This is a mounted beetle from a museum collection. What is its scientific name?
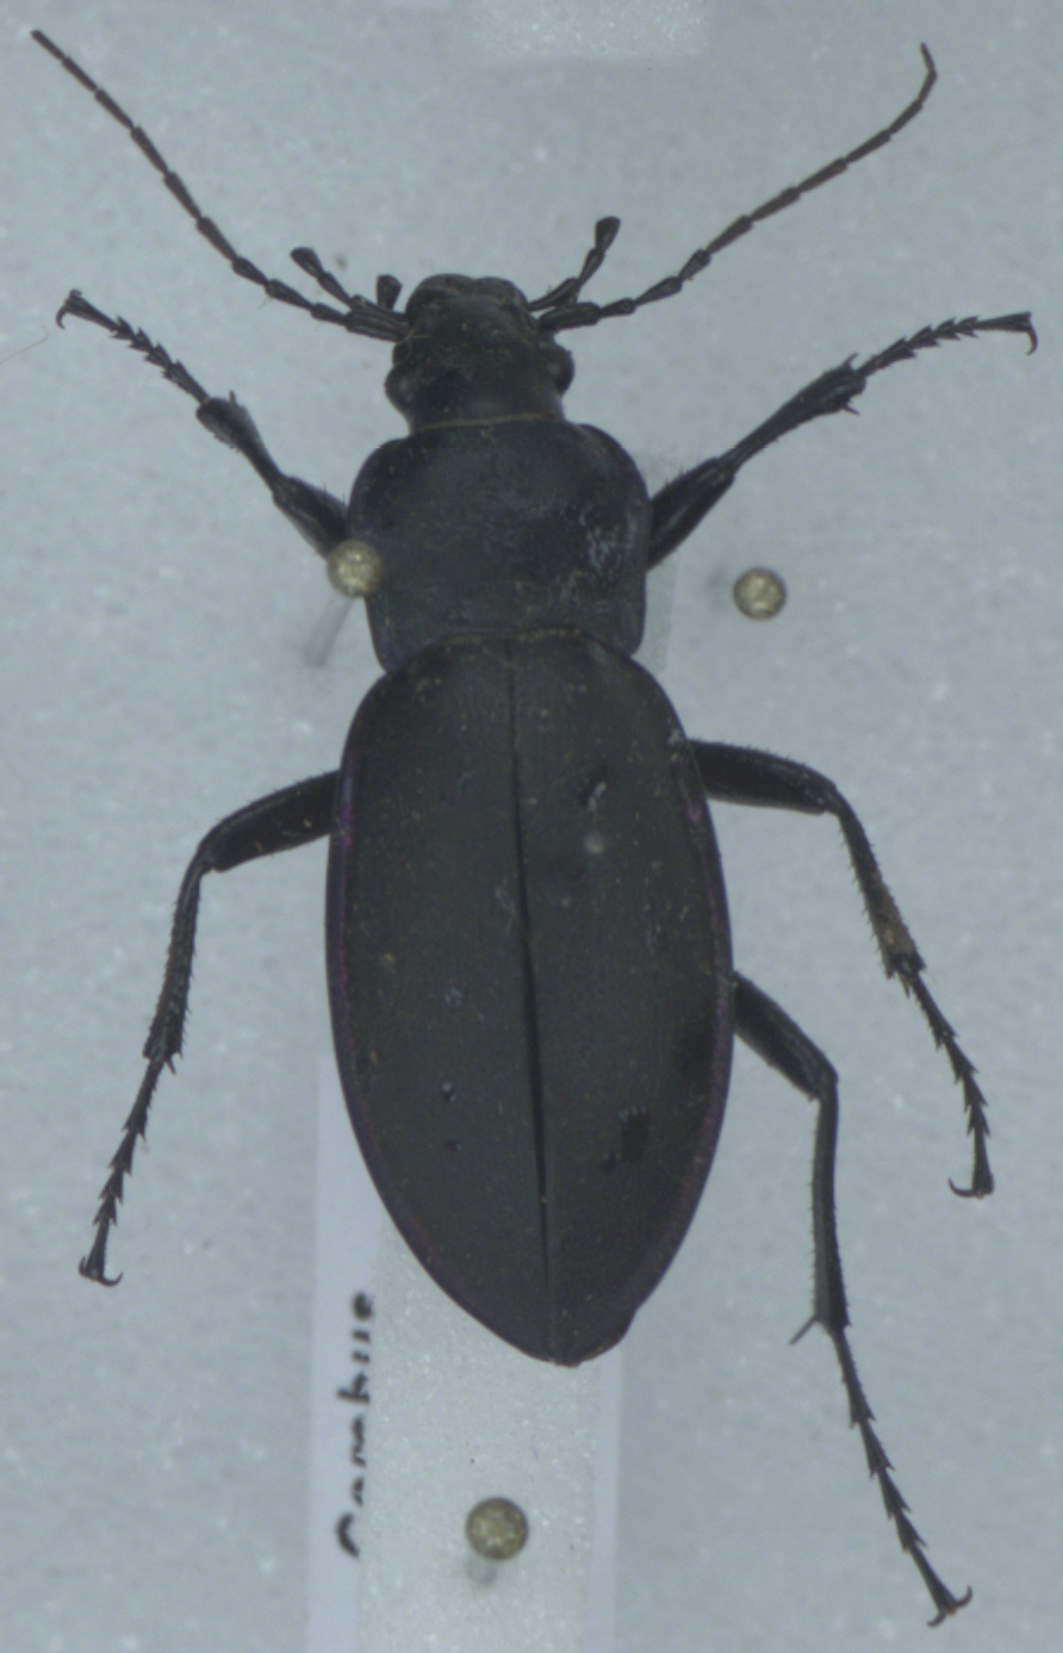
Carabus violaceus
